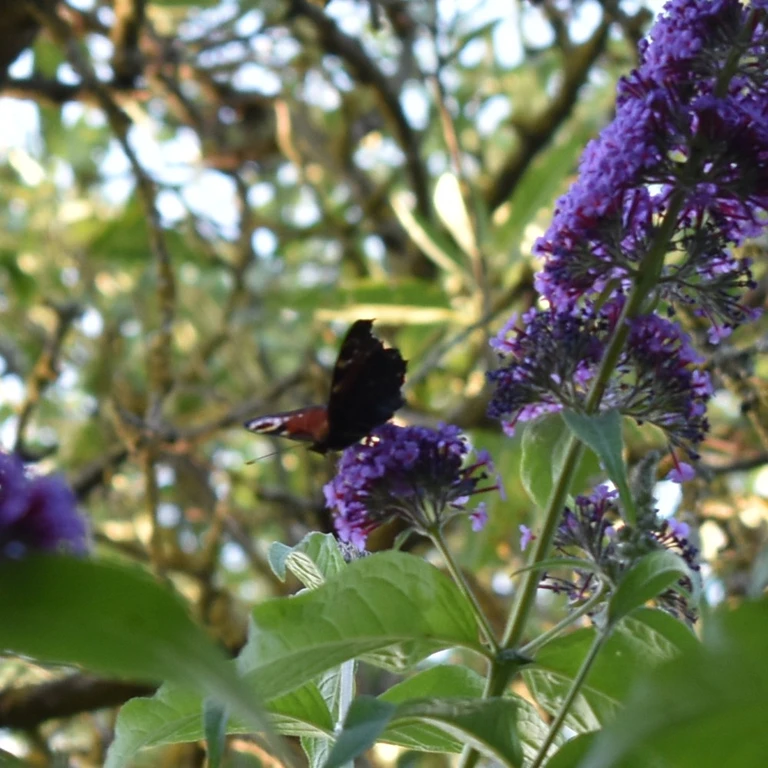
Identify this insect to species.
Aglais io
